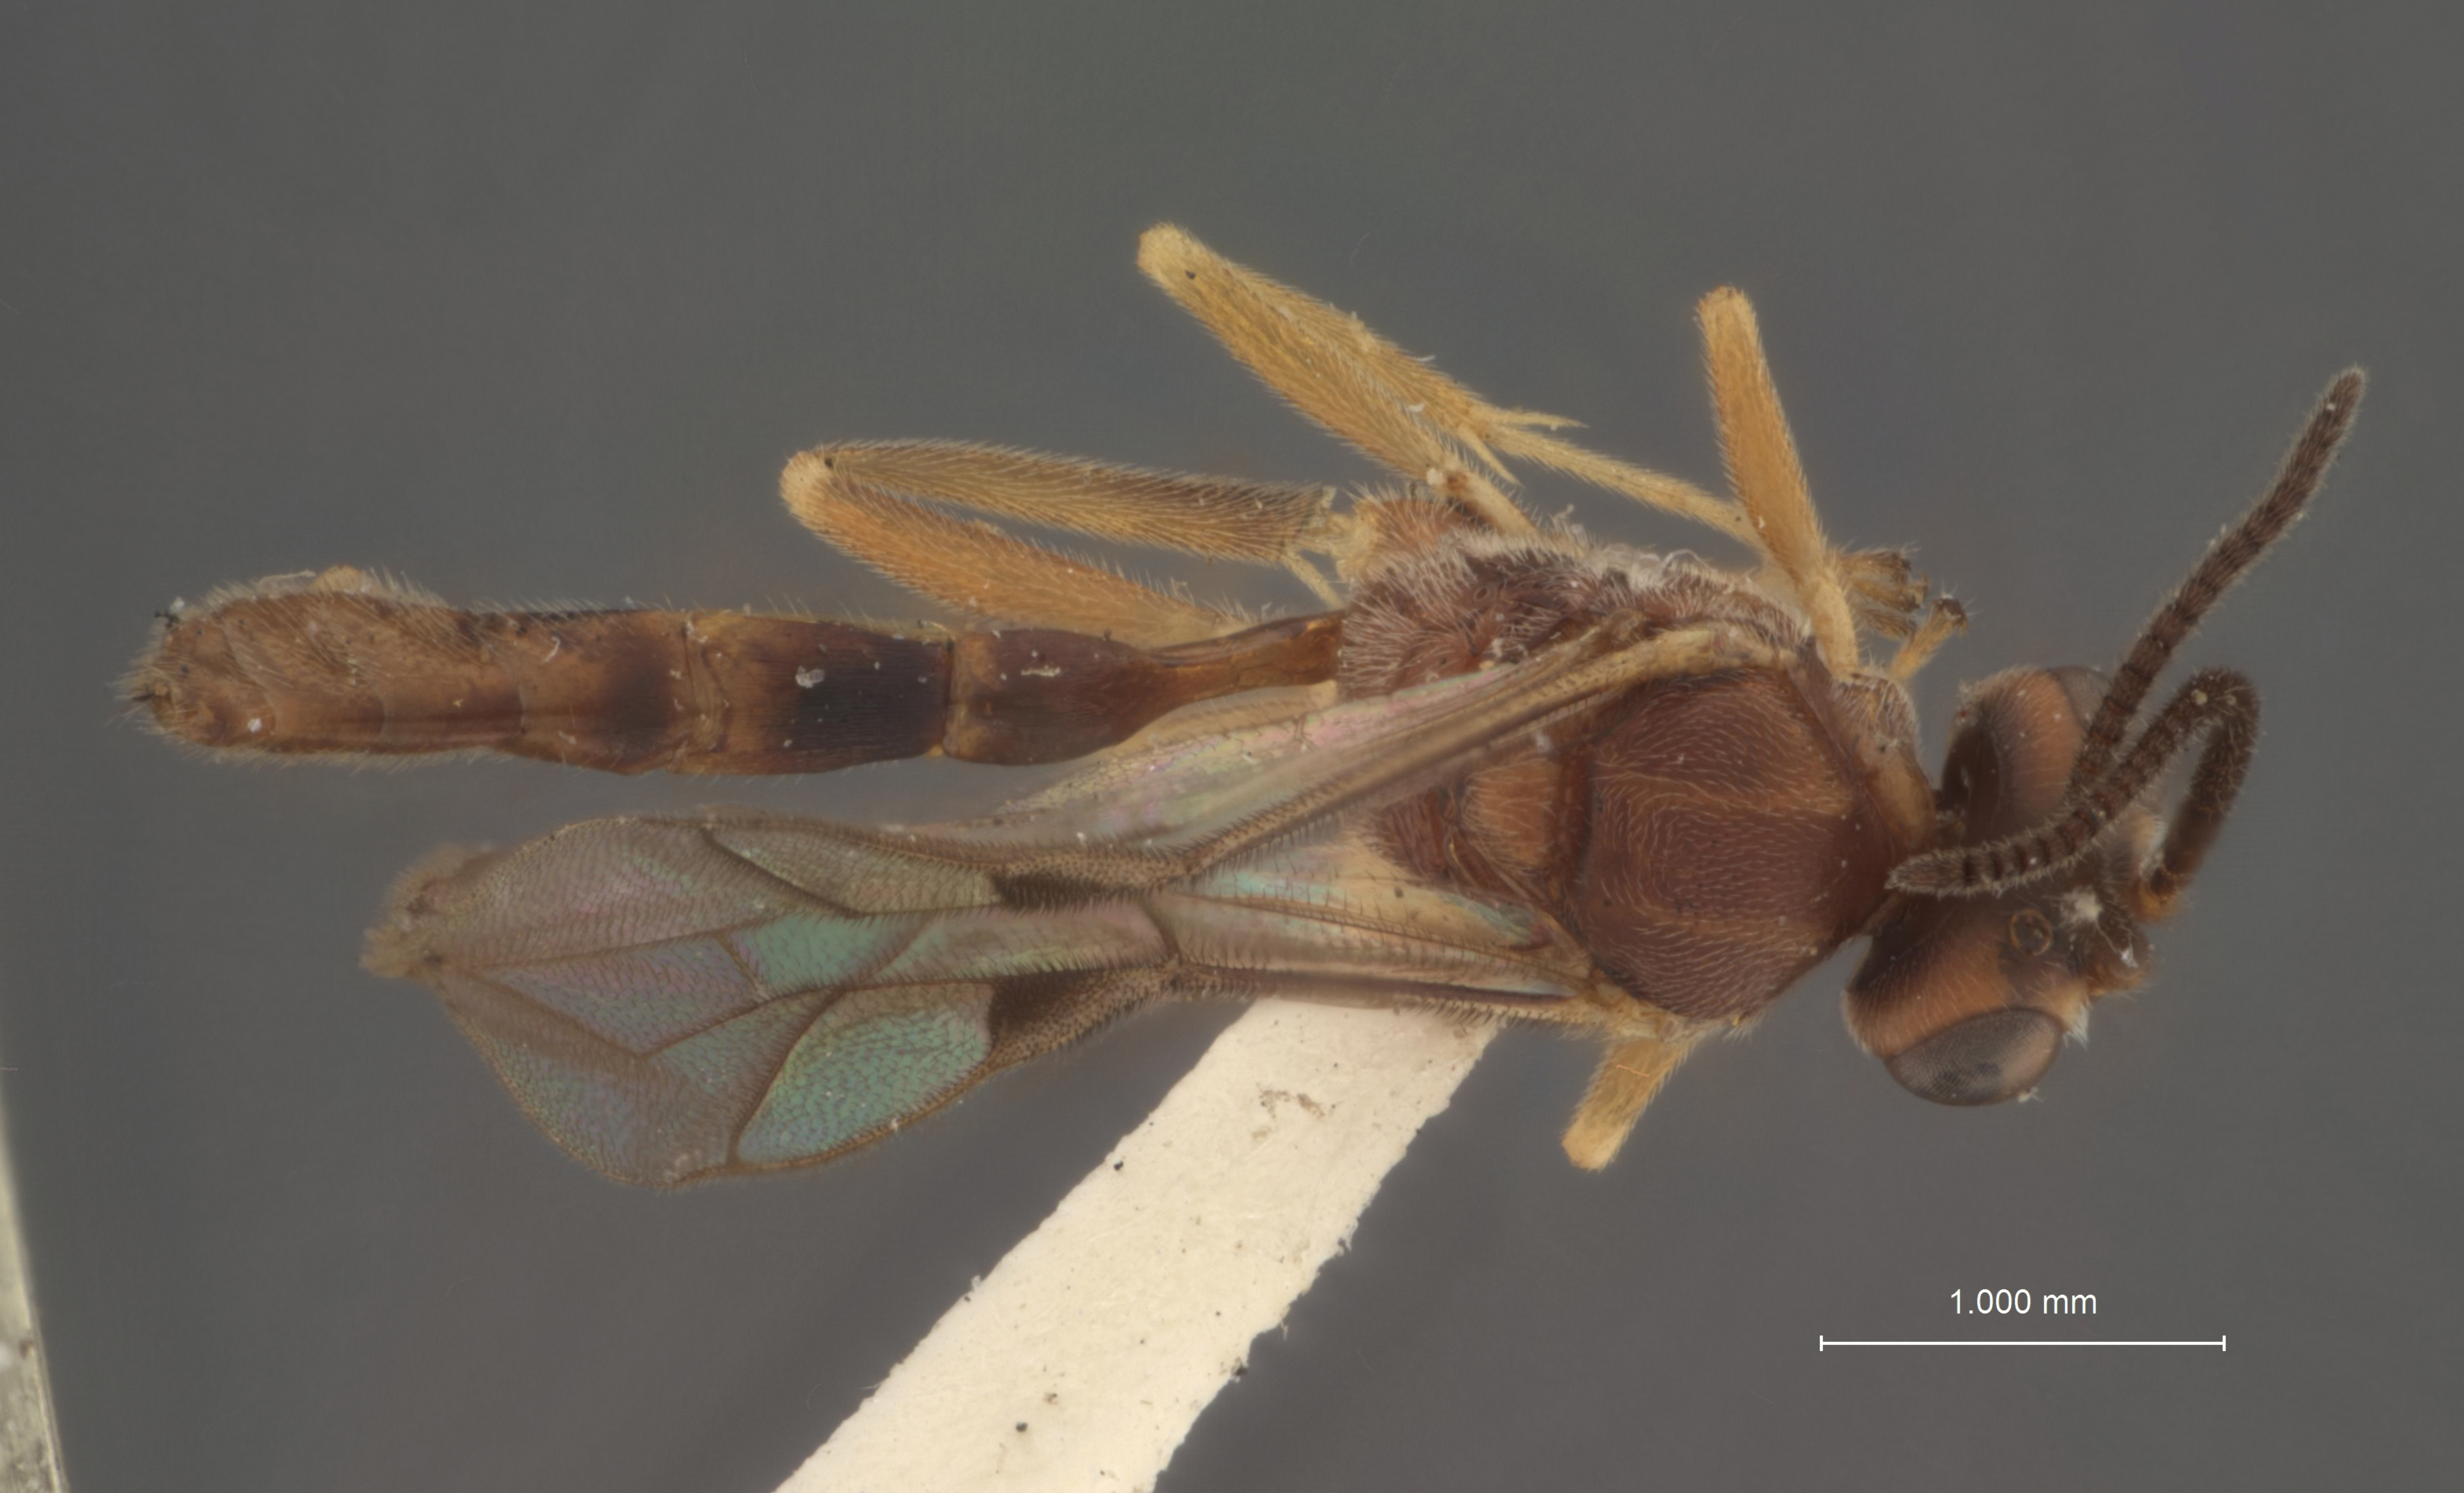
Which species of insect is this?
Cremastus obesus
